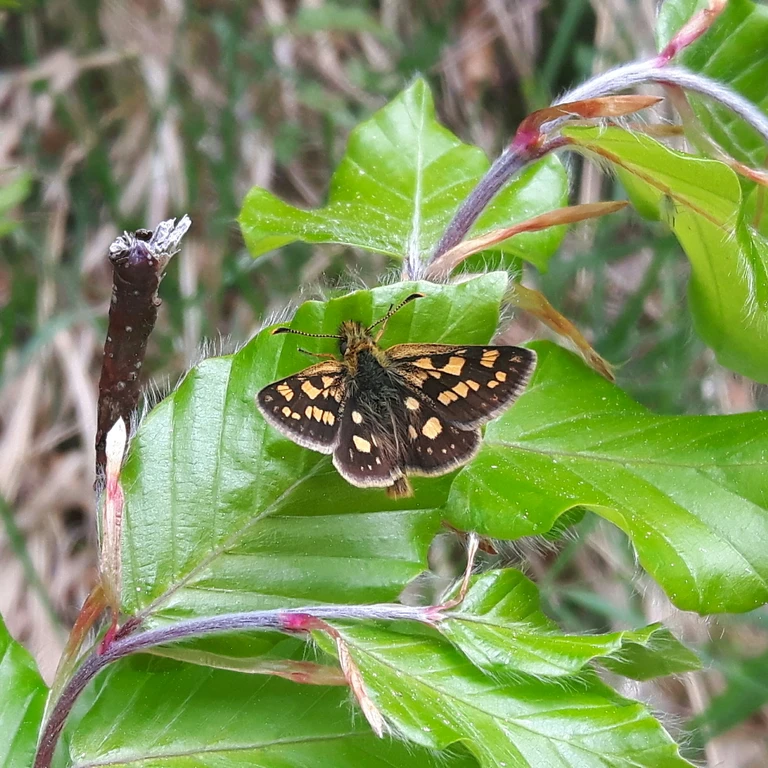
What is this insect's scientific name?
Carterocephalus palaemon
